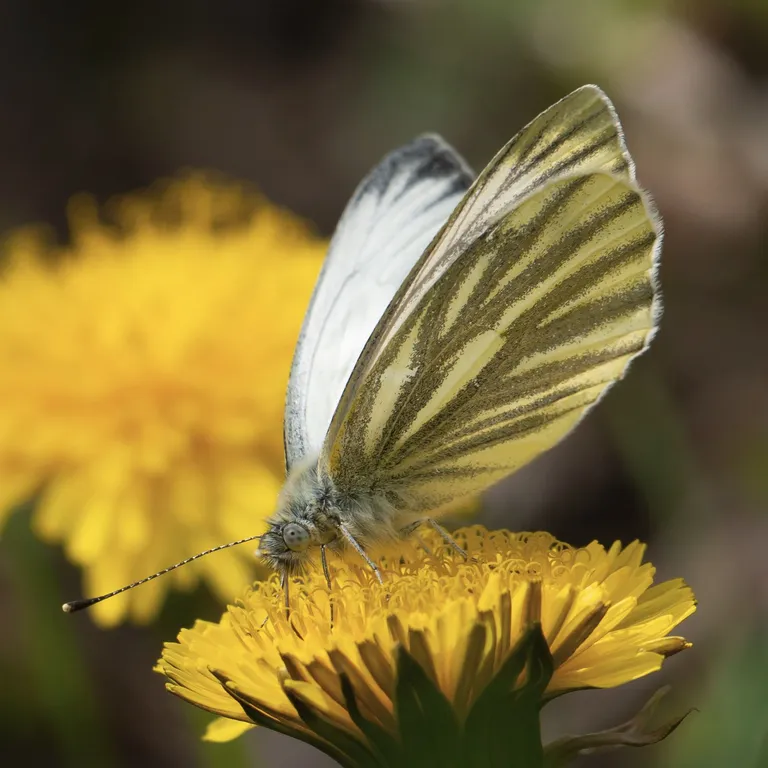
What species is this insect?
Pieris napi
